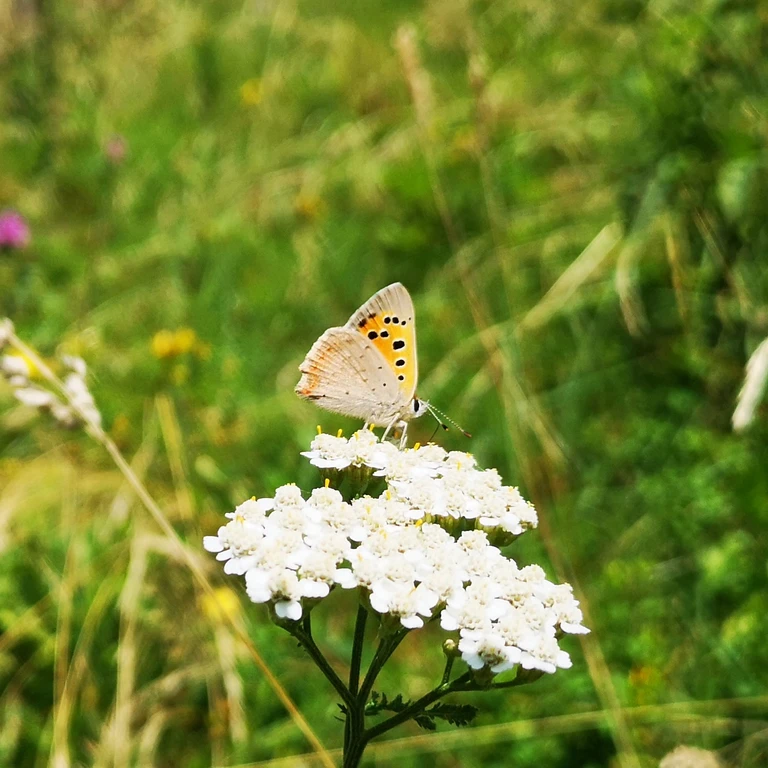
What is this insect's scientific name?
Lycaena phlaeas
